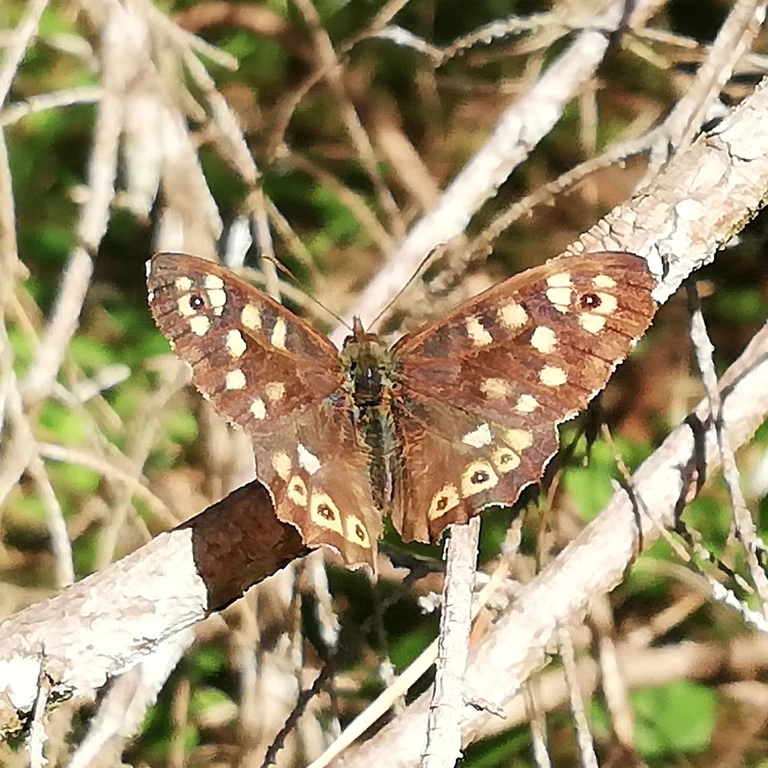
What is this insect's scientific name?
Pararge aegeria
